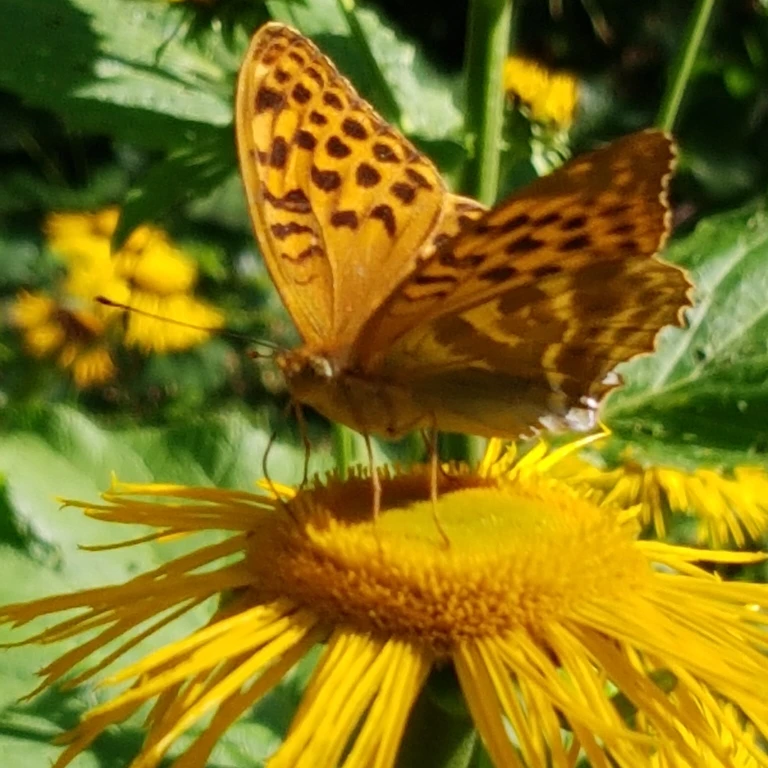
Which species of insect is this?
Argynnis paphia
